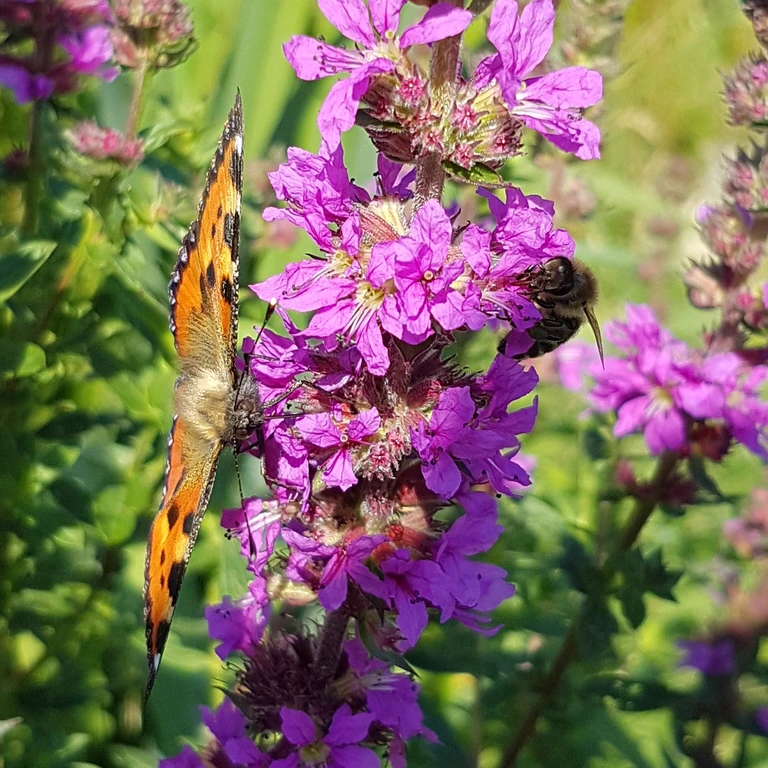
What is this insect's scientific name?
Aglais urticae
